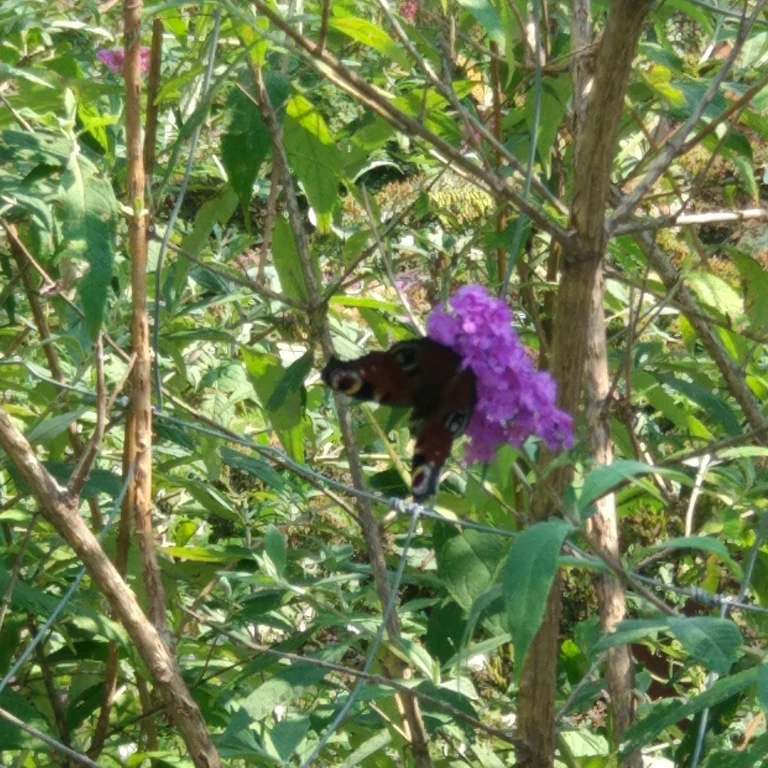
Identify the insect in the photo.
Aglais io
